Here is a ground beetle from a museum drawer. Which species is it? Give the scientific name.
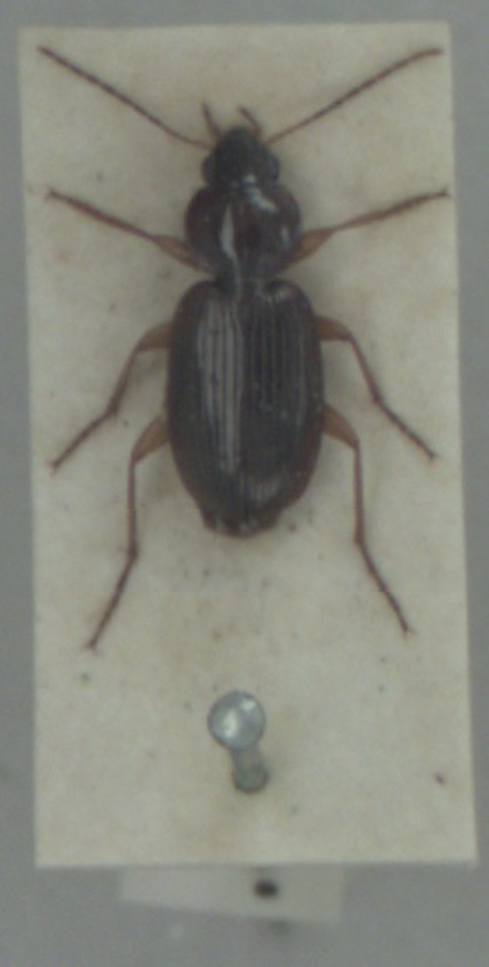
Olisthopus rotundatus
